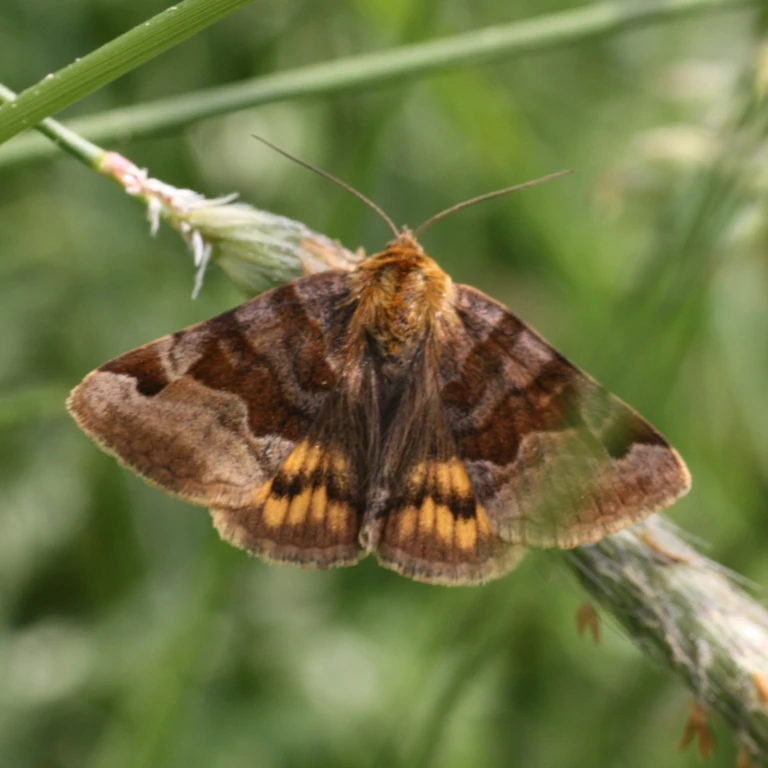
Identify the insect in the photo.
Euclidia glyphica
